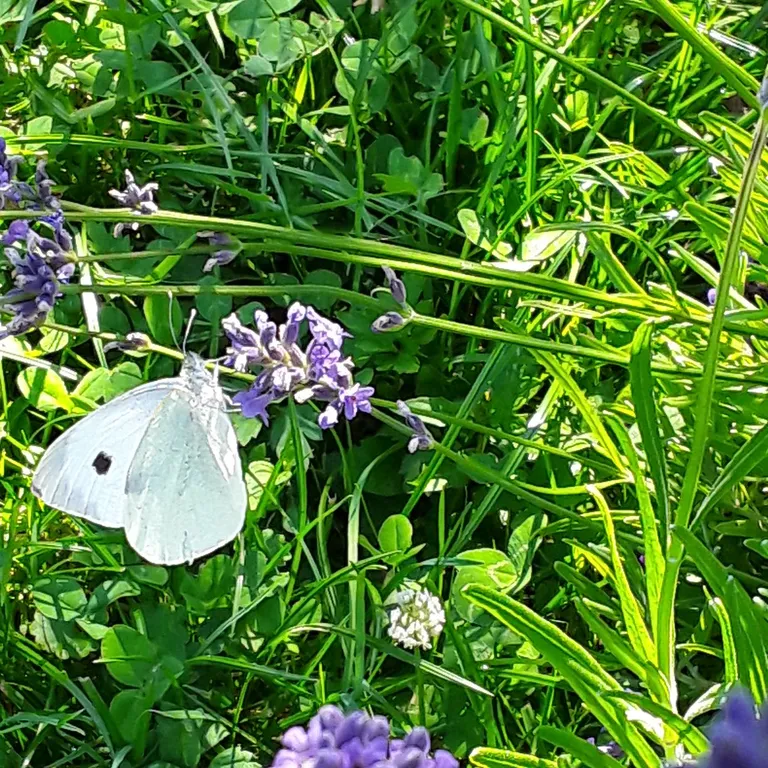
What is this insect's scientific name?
Pieris brassicae
